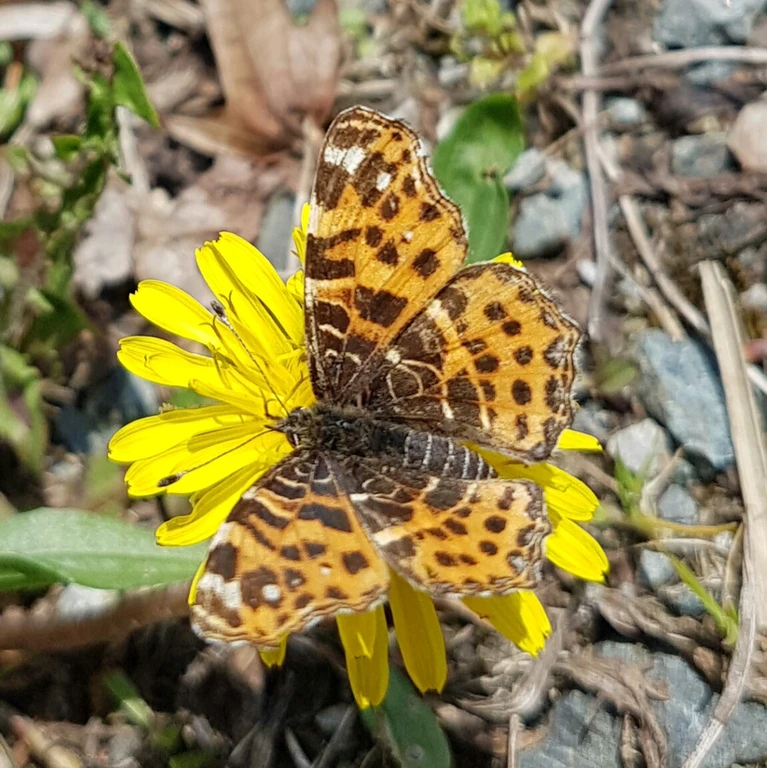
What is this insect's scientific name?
Araschnia levana
